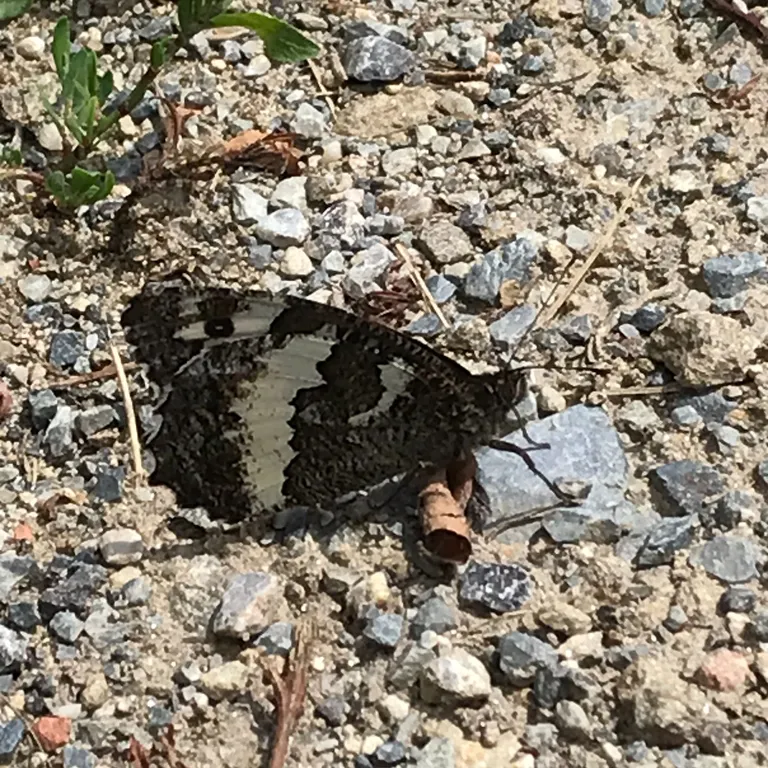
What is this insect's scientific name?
Brintesia circe
